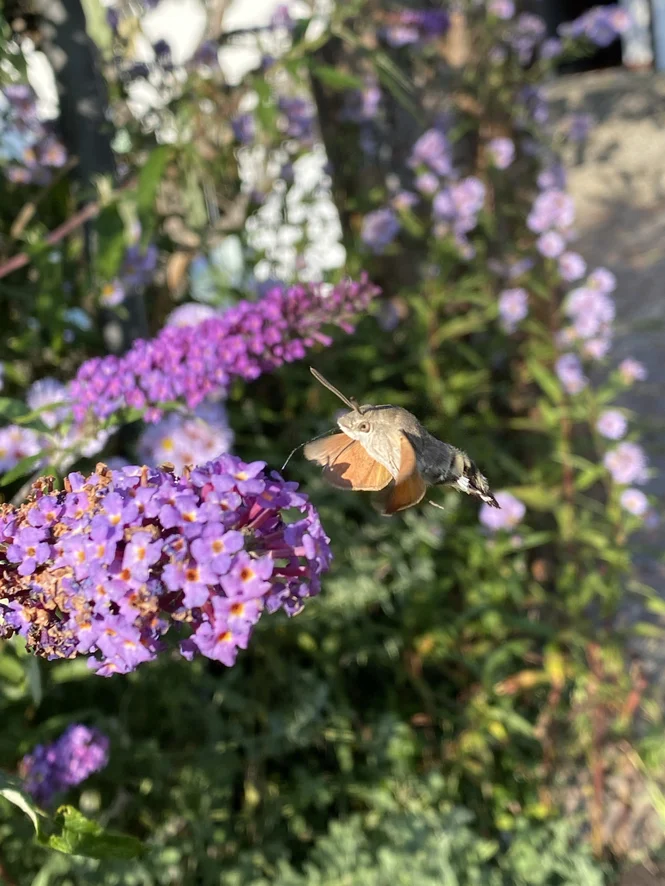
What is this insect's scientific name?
Macroglossum stellatarum
